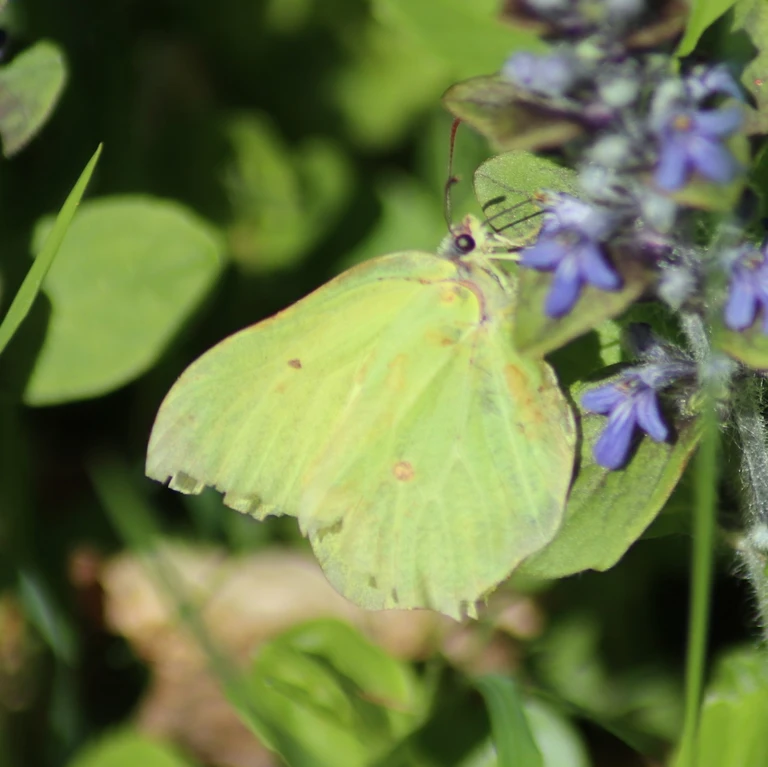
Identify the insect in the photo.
Gonepteryx rhamni
